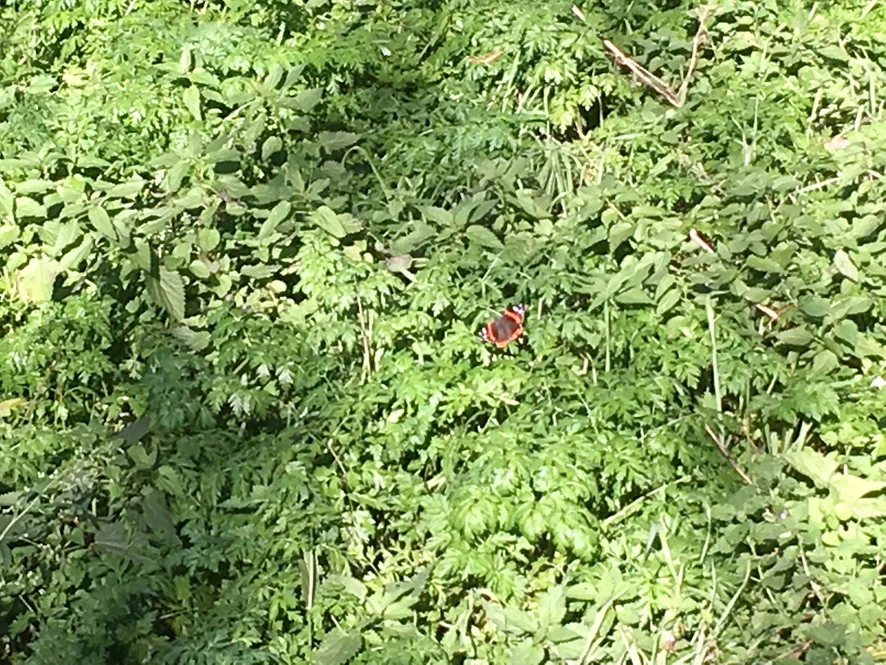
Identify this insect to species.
Vanessa atalanta
